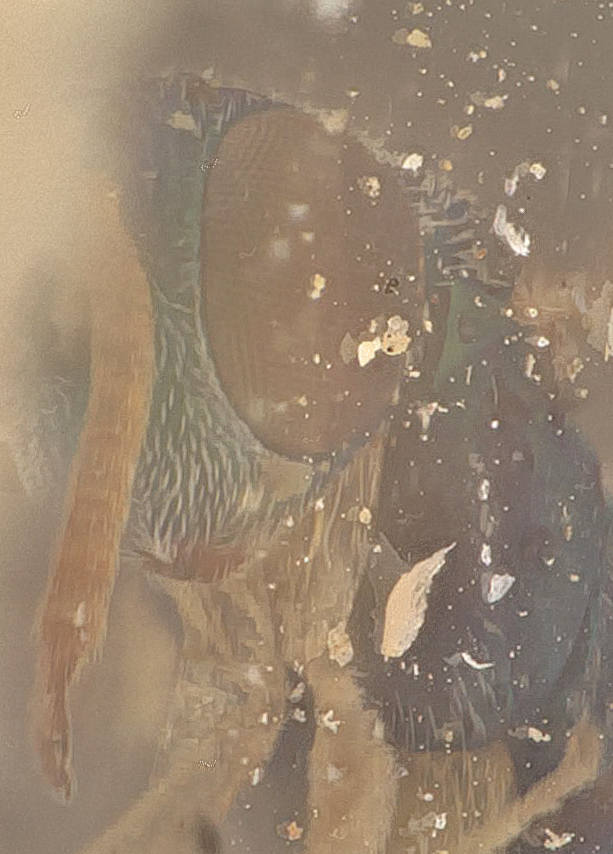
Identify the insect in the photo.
Podagrion calopeplum
